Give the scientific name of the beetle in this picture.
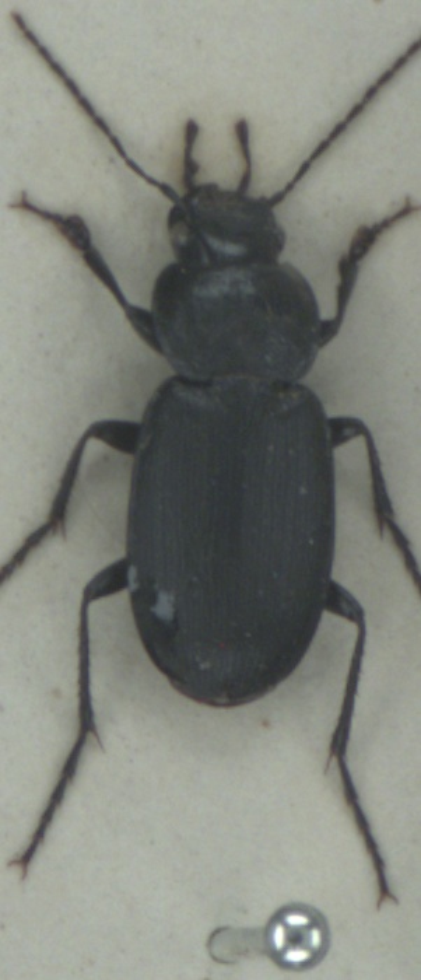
Licinus depressus
